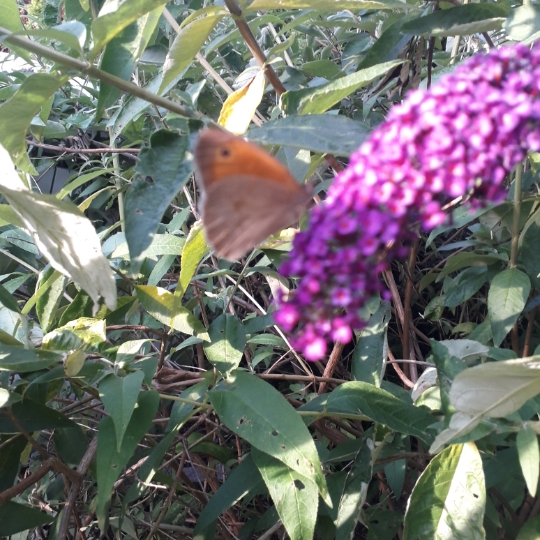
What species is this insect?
Maniola jurtina
